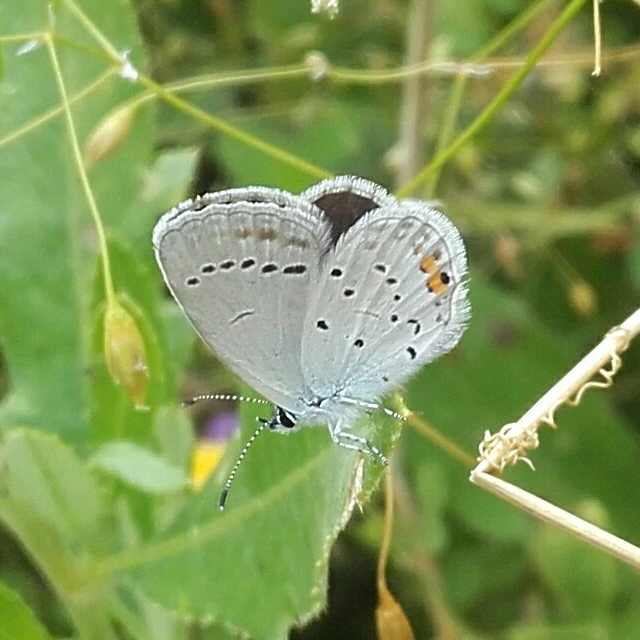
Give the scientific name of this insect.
Cupido argiades (also Elkalyce argiades)
